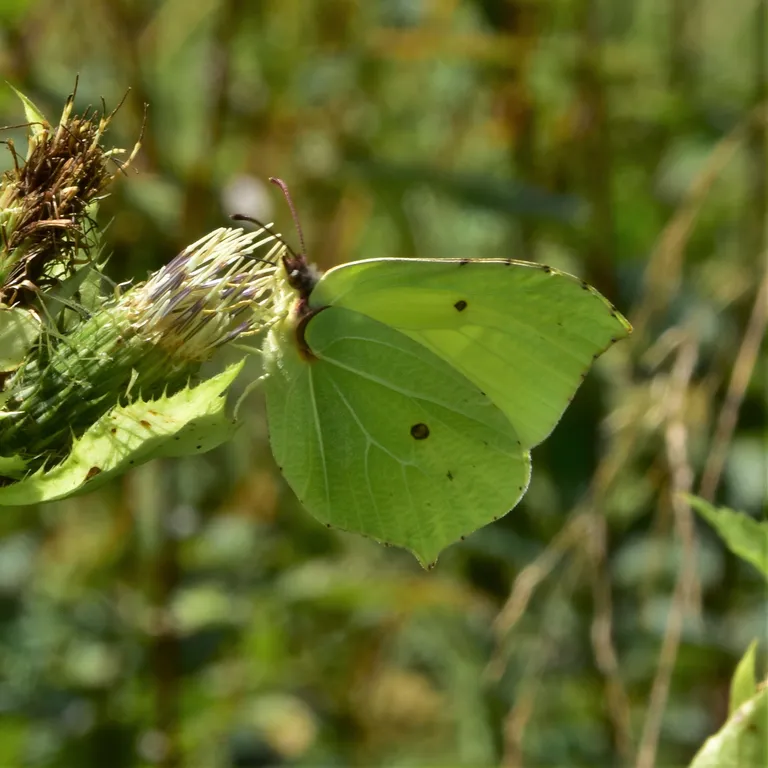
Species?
Gonepteryx rhamni
